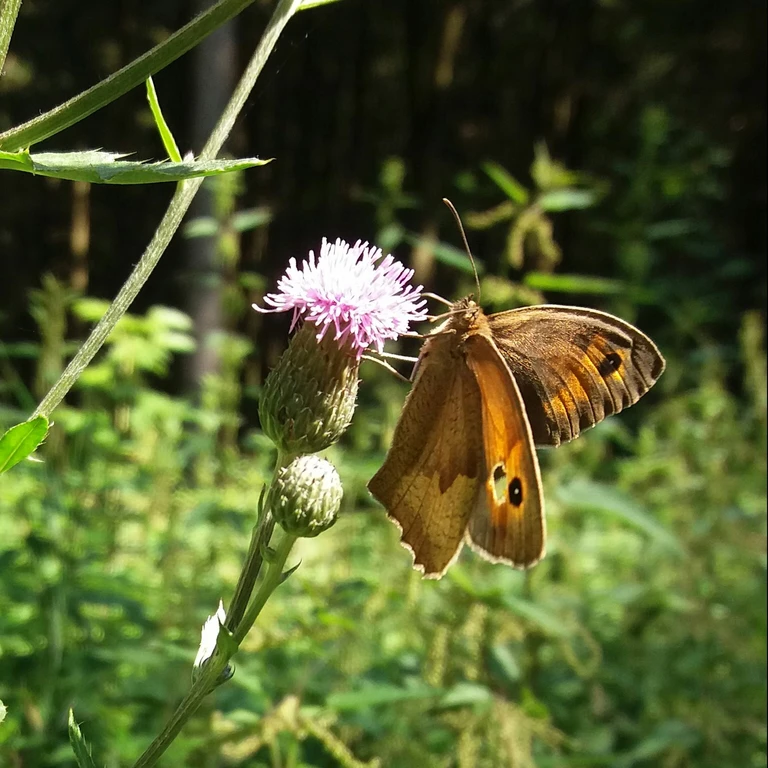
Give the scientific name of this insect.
Maniola jurtina
